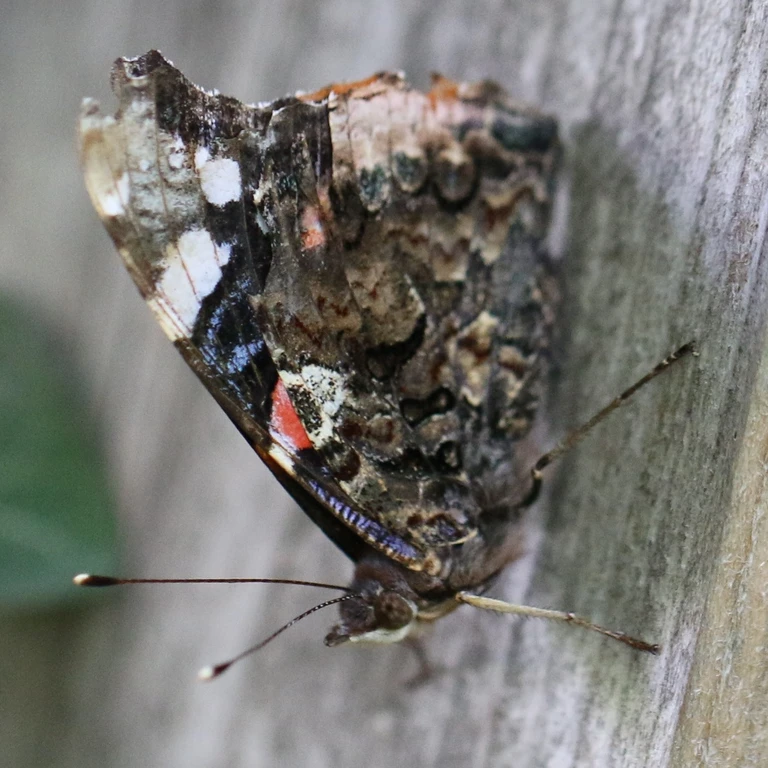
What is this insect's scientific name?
Vanessa atalanta
